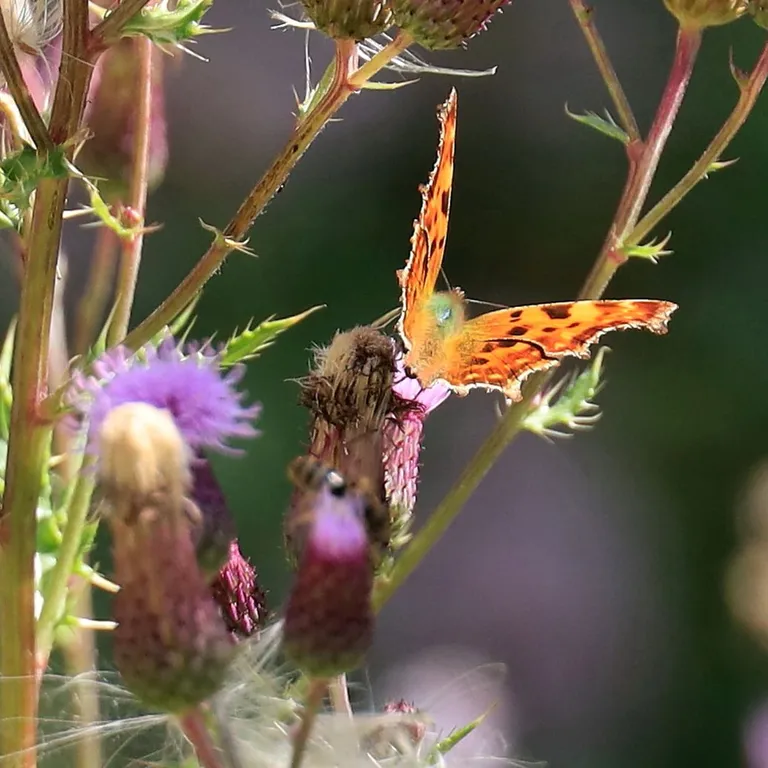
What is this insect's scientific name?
Polygonia c-album
